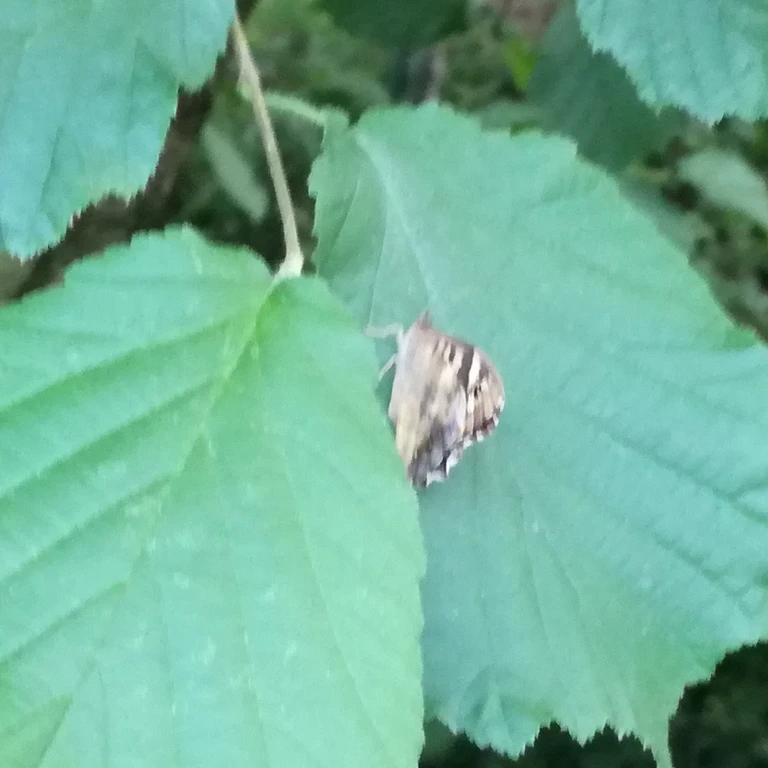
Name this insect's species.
Pararge aegeria
